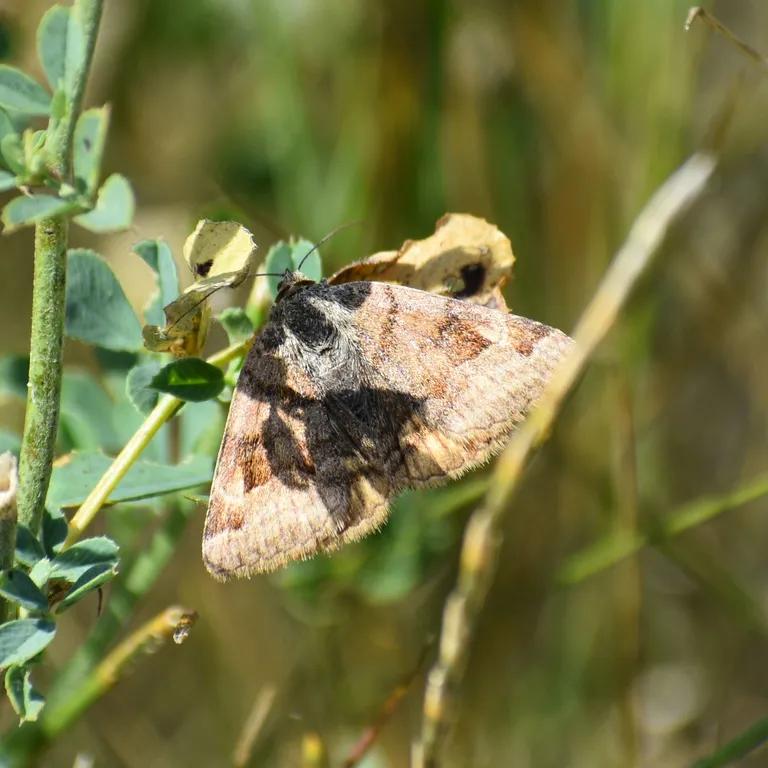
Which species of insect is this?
Euclidia glyphica
